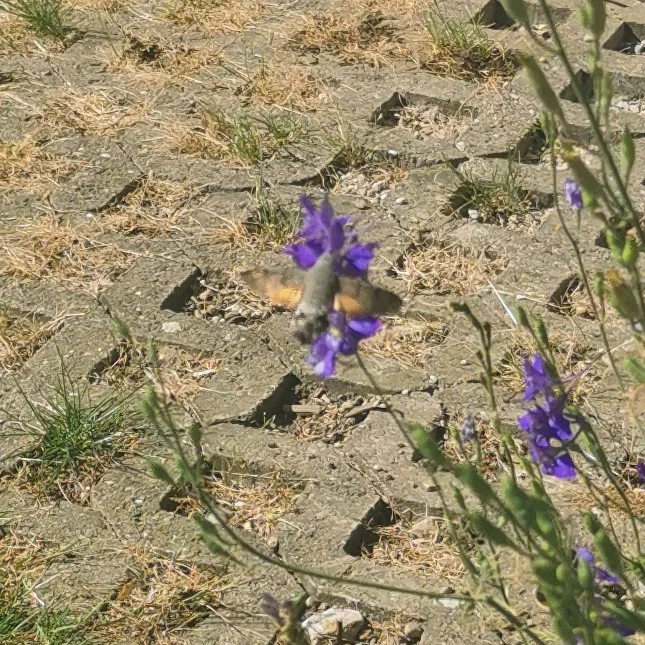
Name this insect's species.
Macroglossum stellatarum
